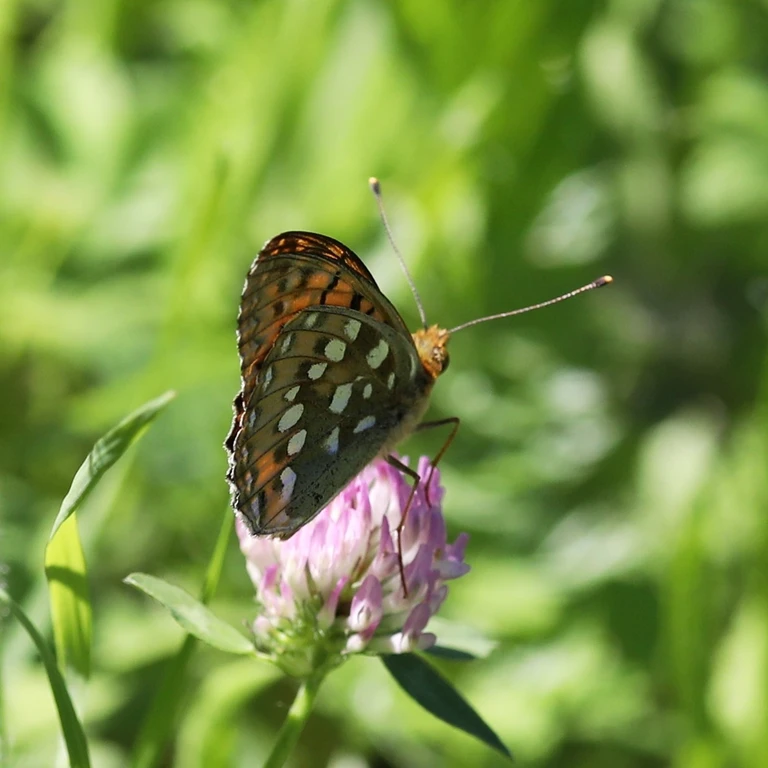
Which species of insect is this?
Speyeria aglaja
